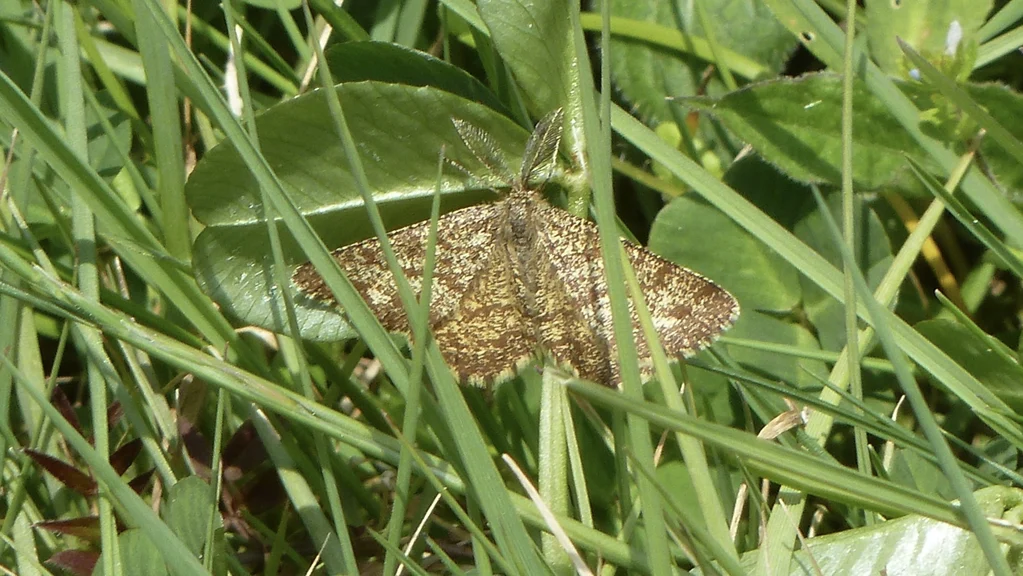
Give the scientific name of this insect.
Ematurga atomaria
